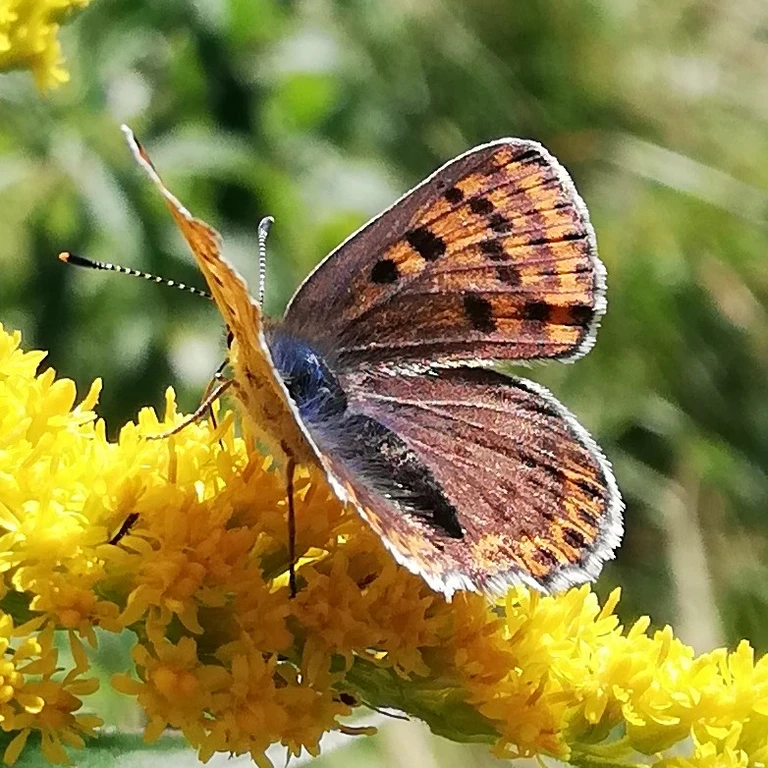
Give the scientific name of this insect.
Lycaena tityrus (also Loweia tityrus)
